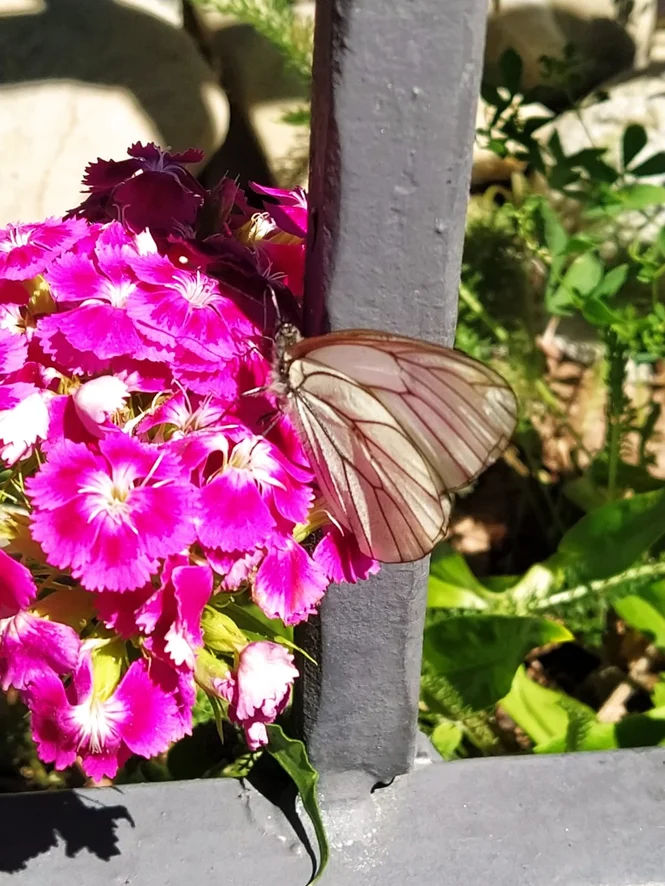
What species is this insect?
Aporia crataegi
